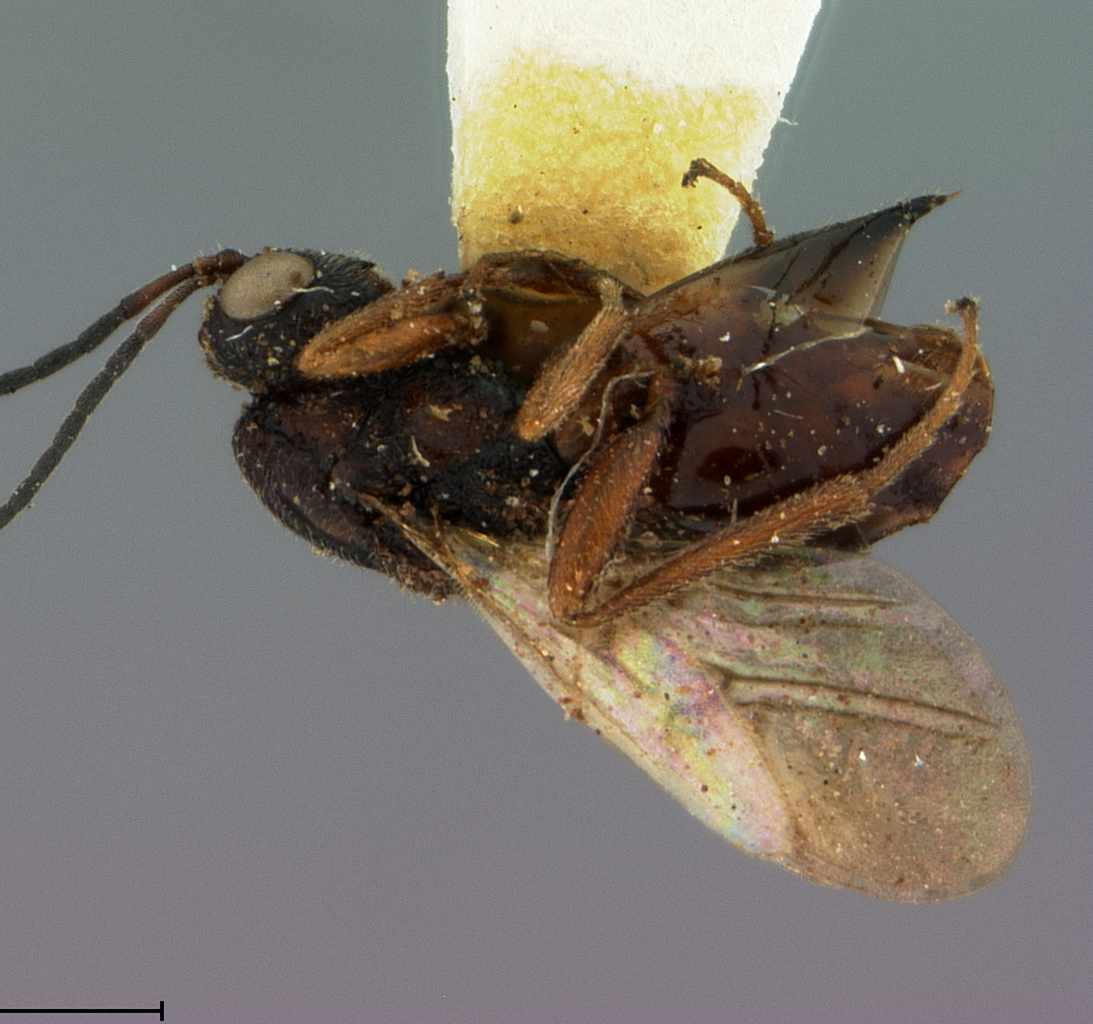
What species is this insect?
Diplolepis terrigena
